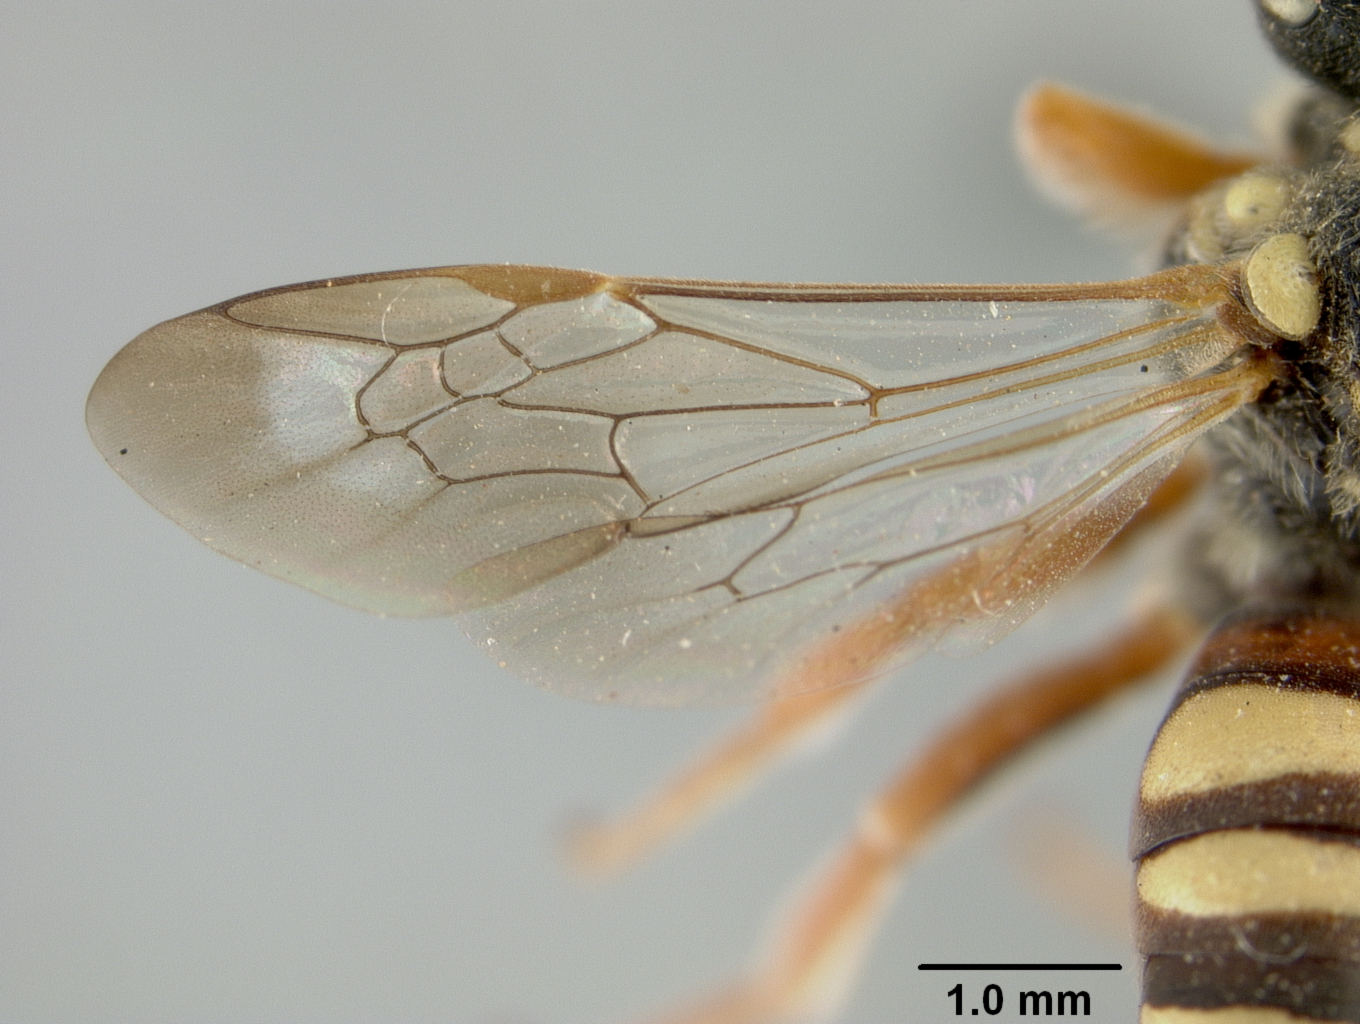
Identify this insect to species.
Nomada sophiarum
